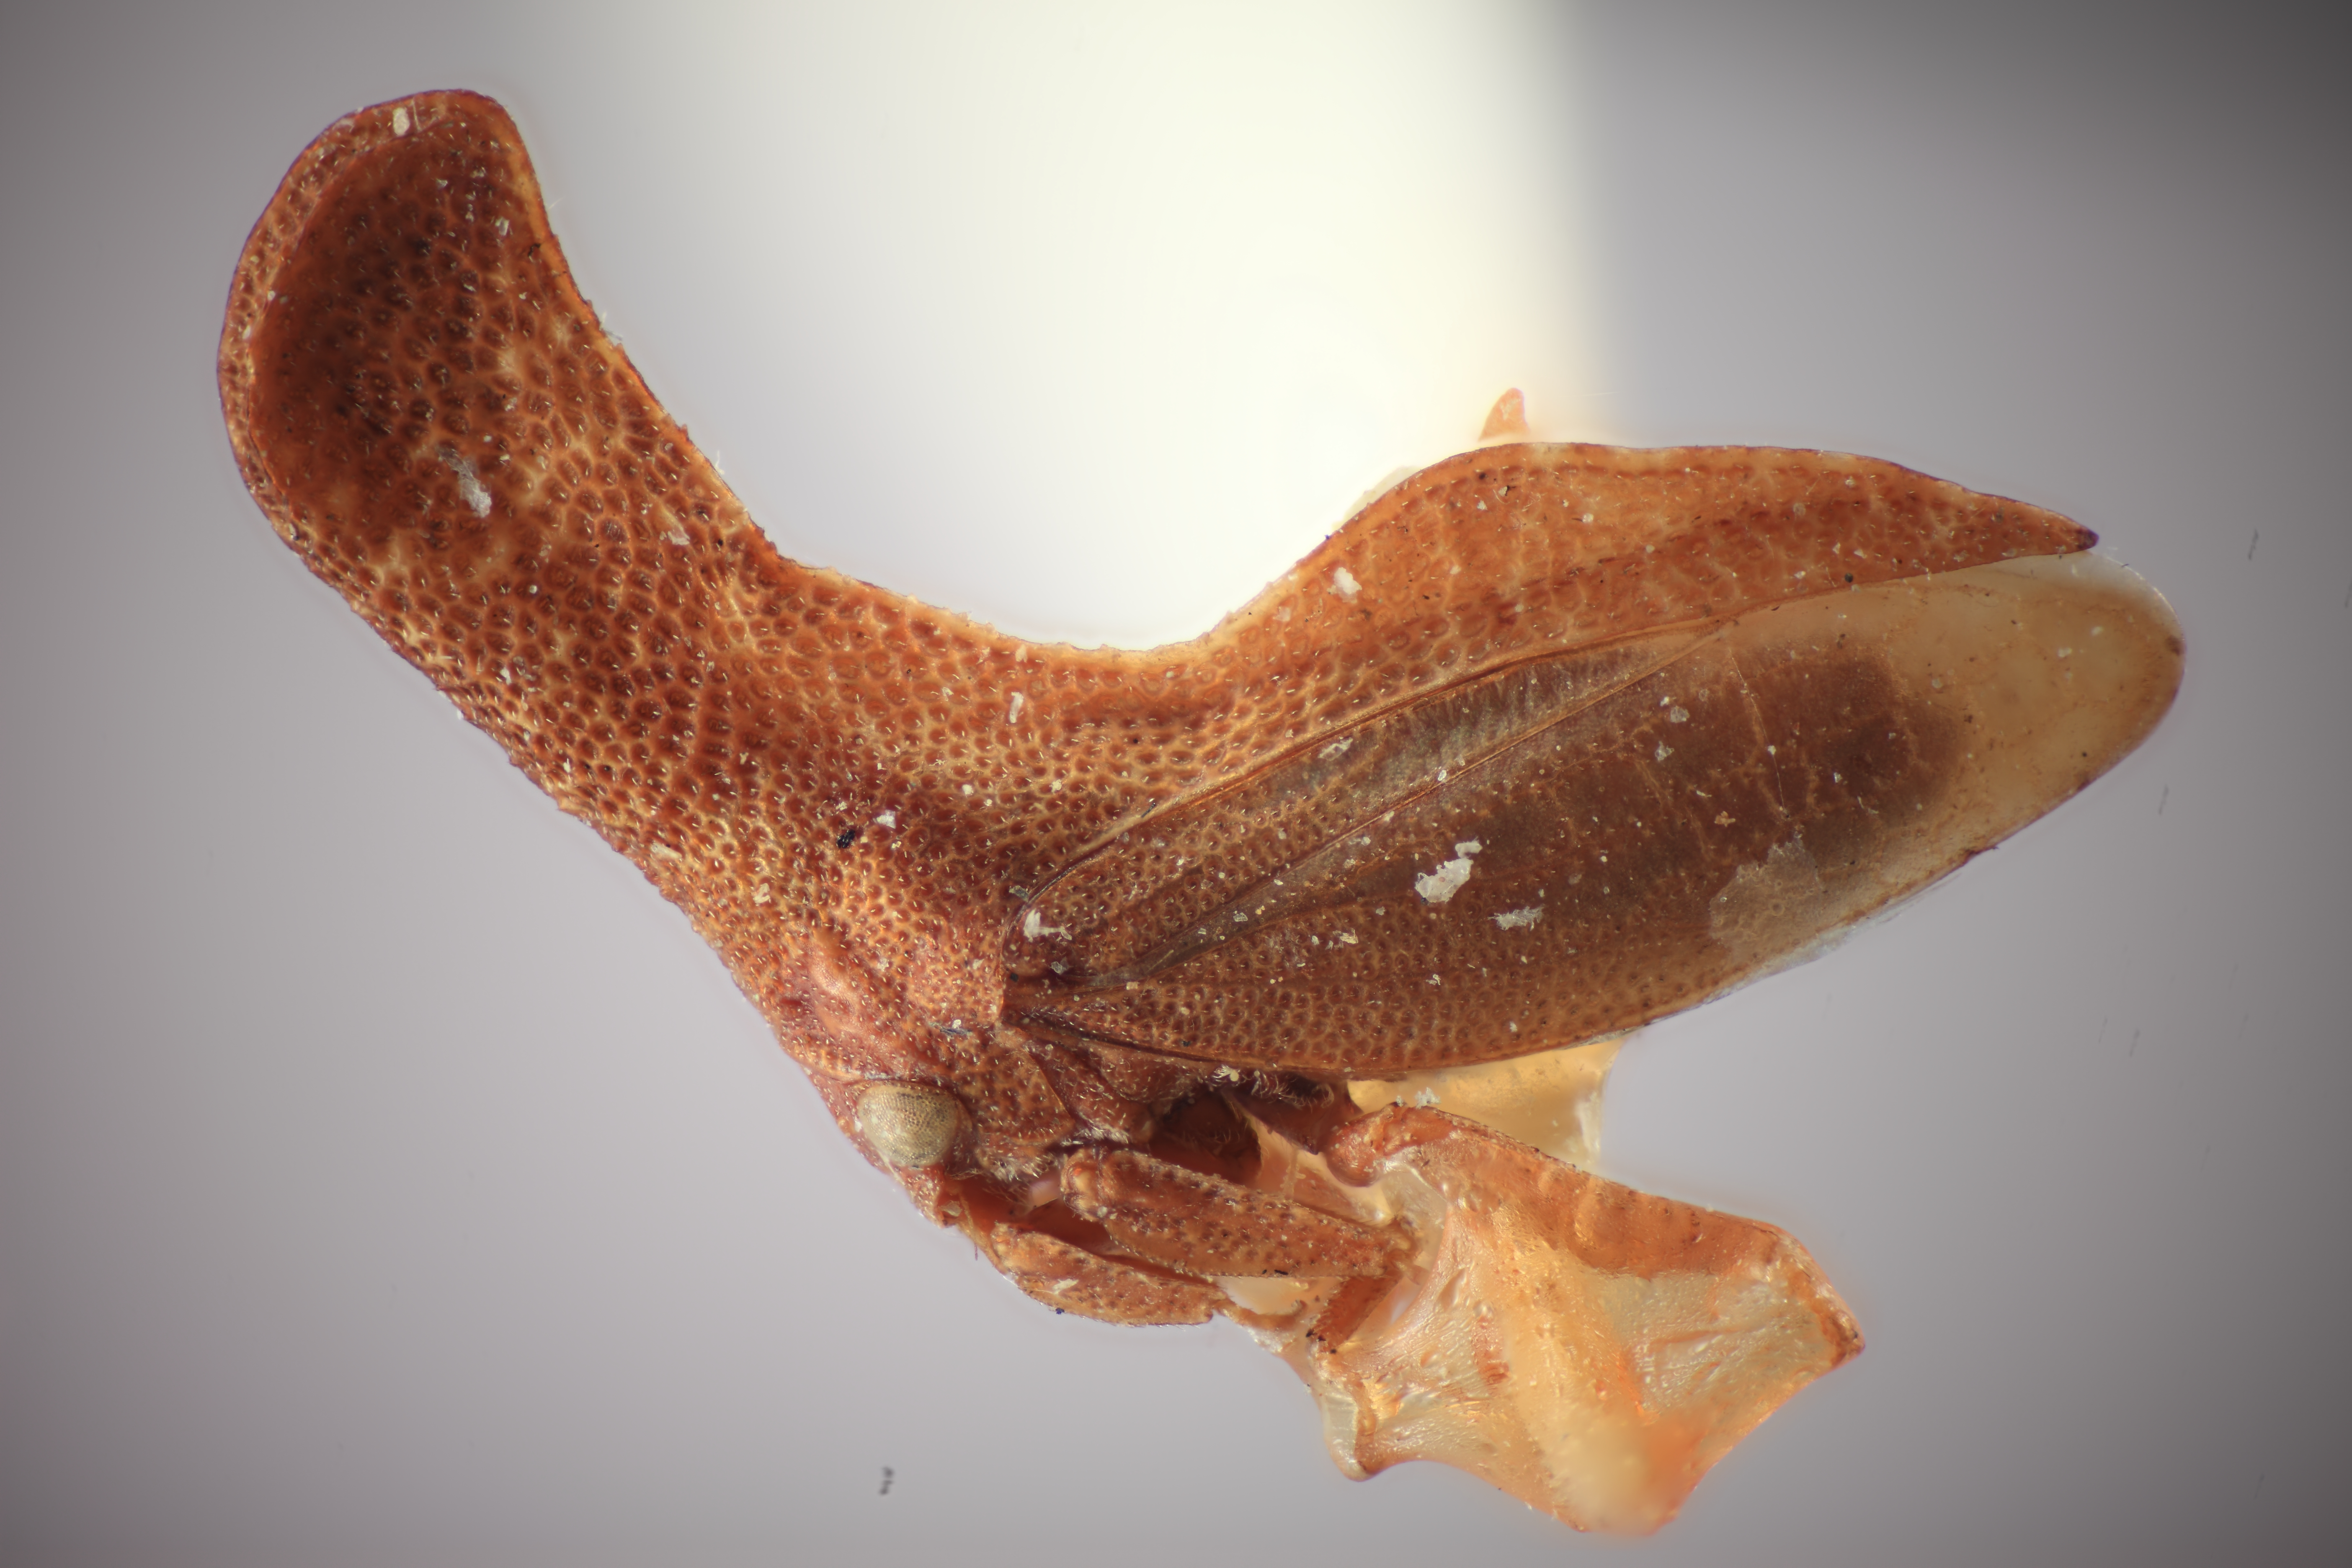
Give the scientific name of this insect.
Hypsoprora alticornis
